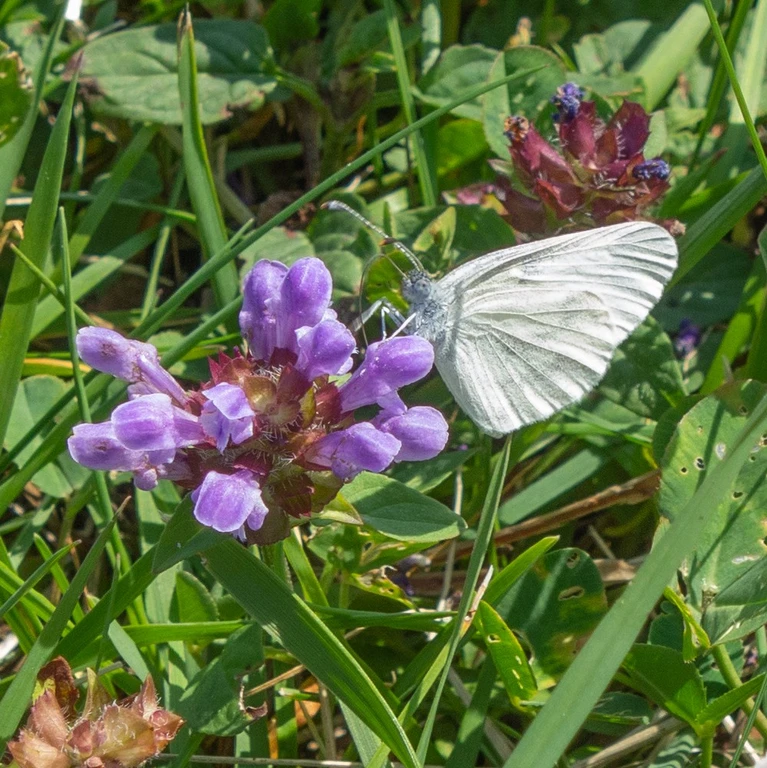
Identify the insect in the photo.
Leptidea sinapis/juvernica
